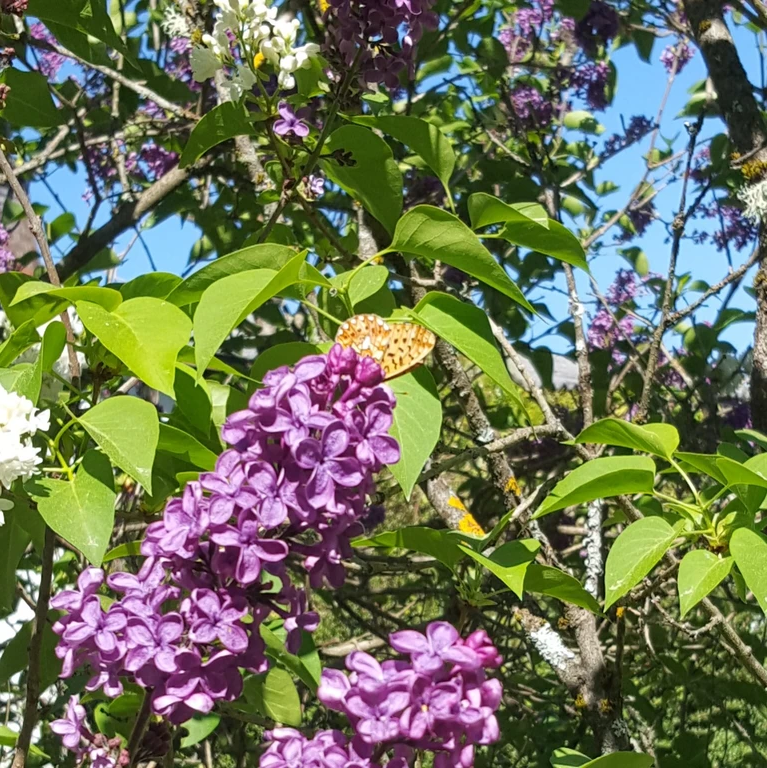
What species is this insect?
Boloria euphrosyne (also Clossiana euphrosyne)
